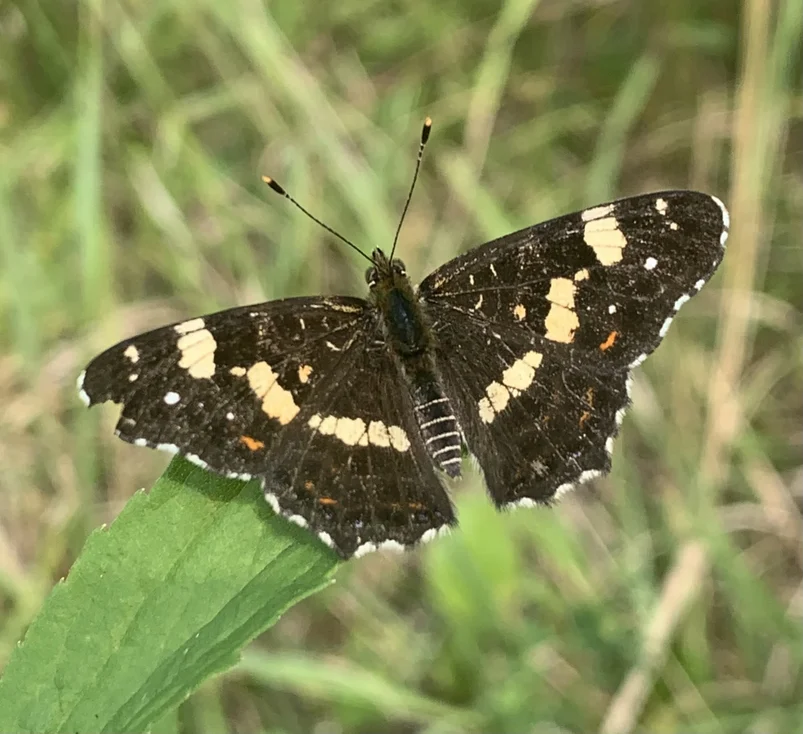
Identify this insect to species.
Araschnia levana
